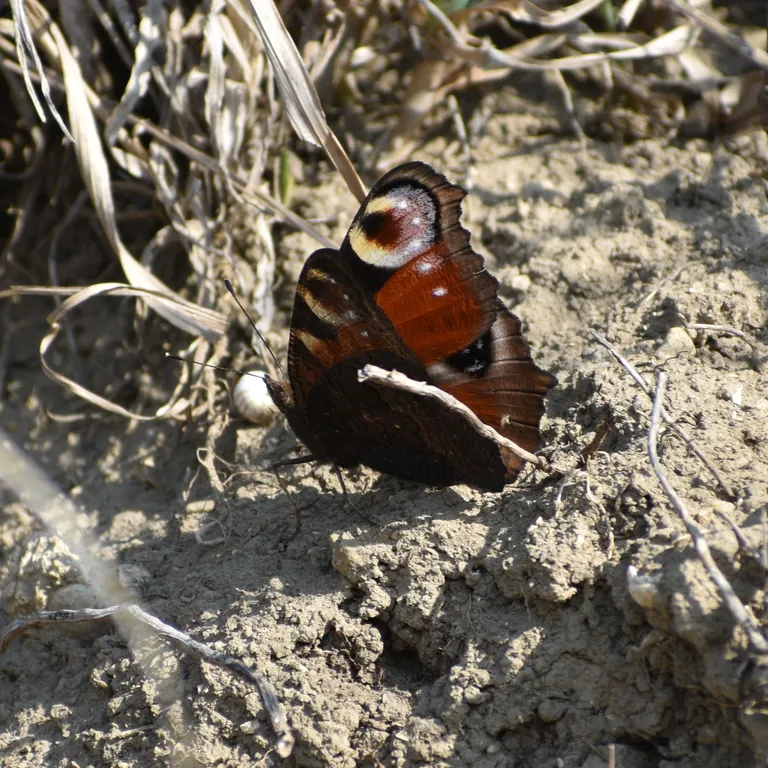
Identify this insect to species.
Aglais io
